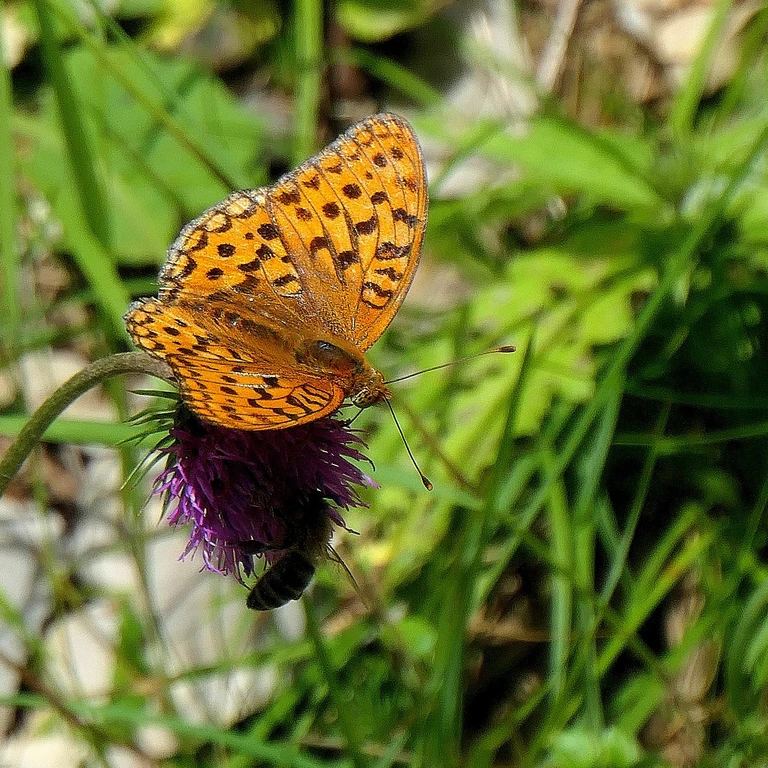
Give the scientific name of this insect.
Fabriciana adippe
